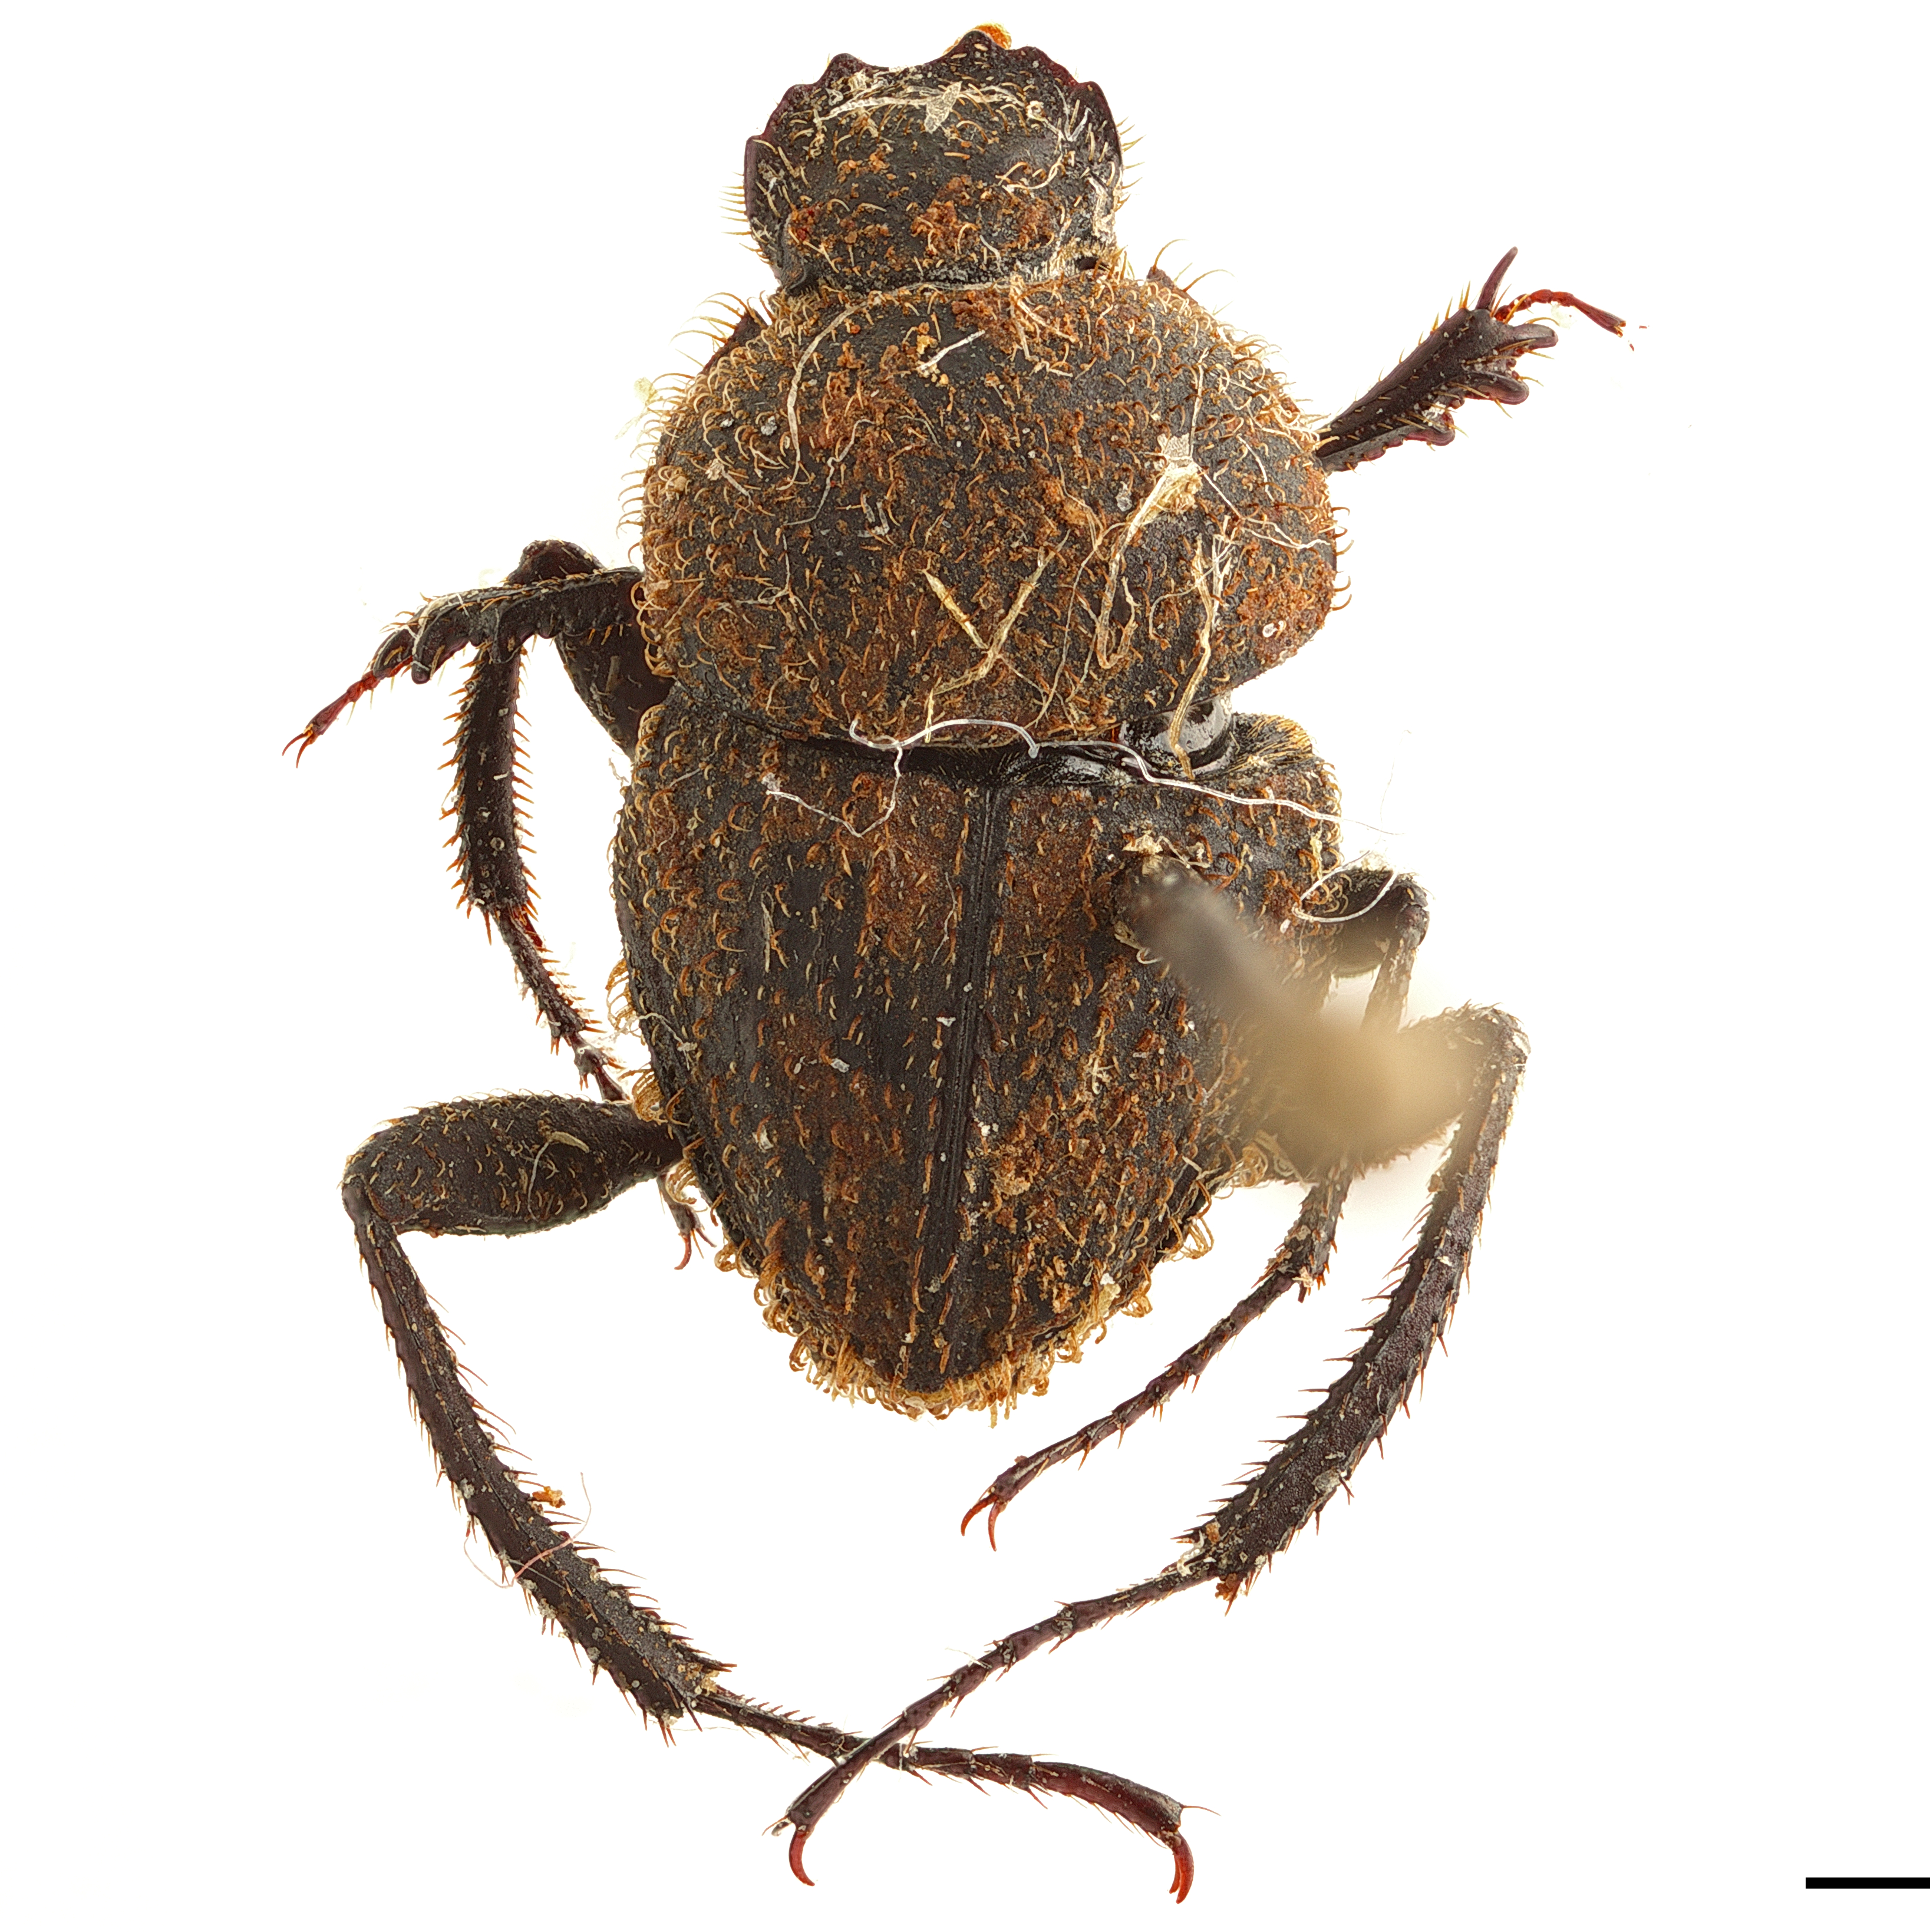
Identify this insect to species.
Sisyphus crispatus
